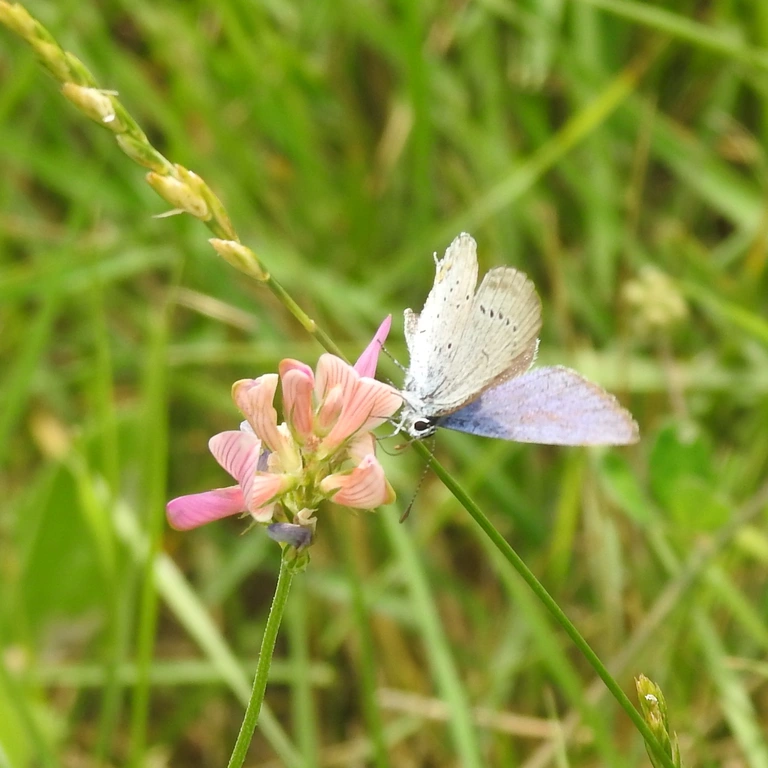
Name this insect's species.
Cupido argiades (also Elkalyce argiades)
